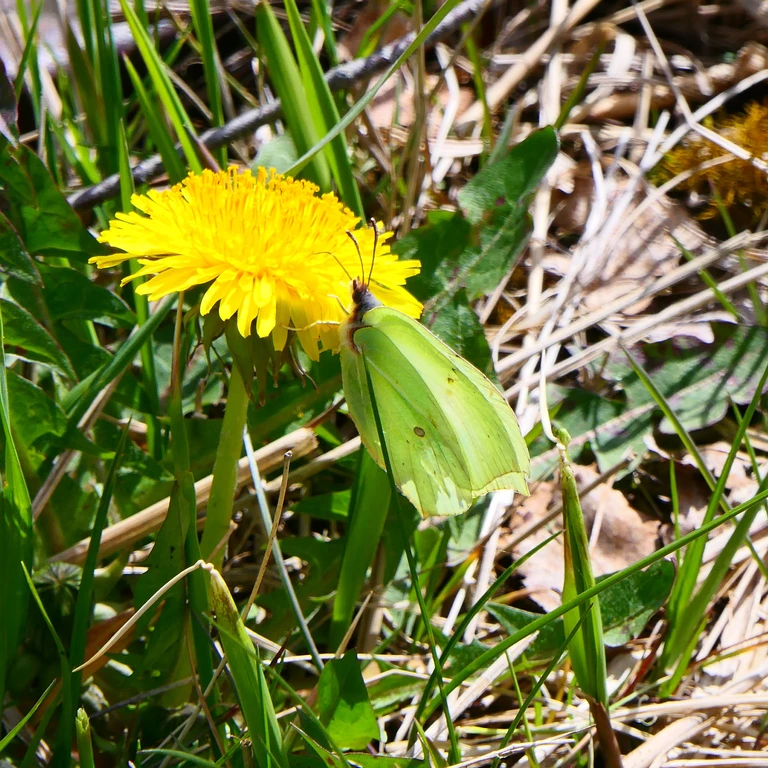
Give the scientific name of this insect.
Gonepteryx rhamni
